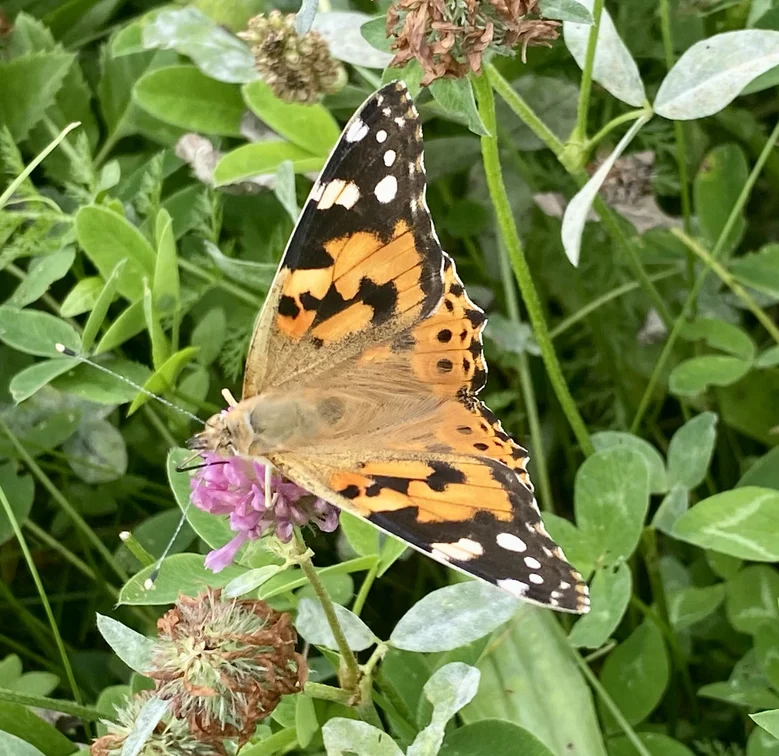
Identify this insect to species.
Vanessa cardui
